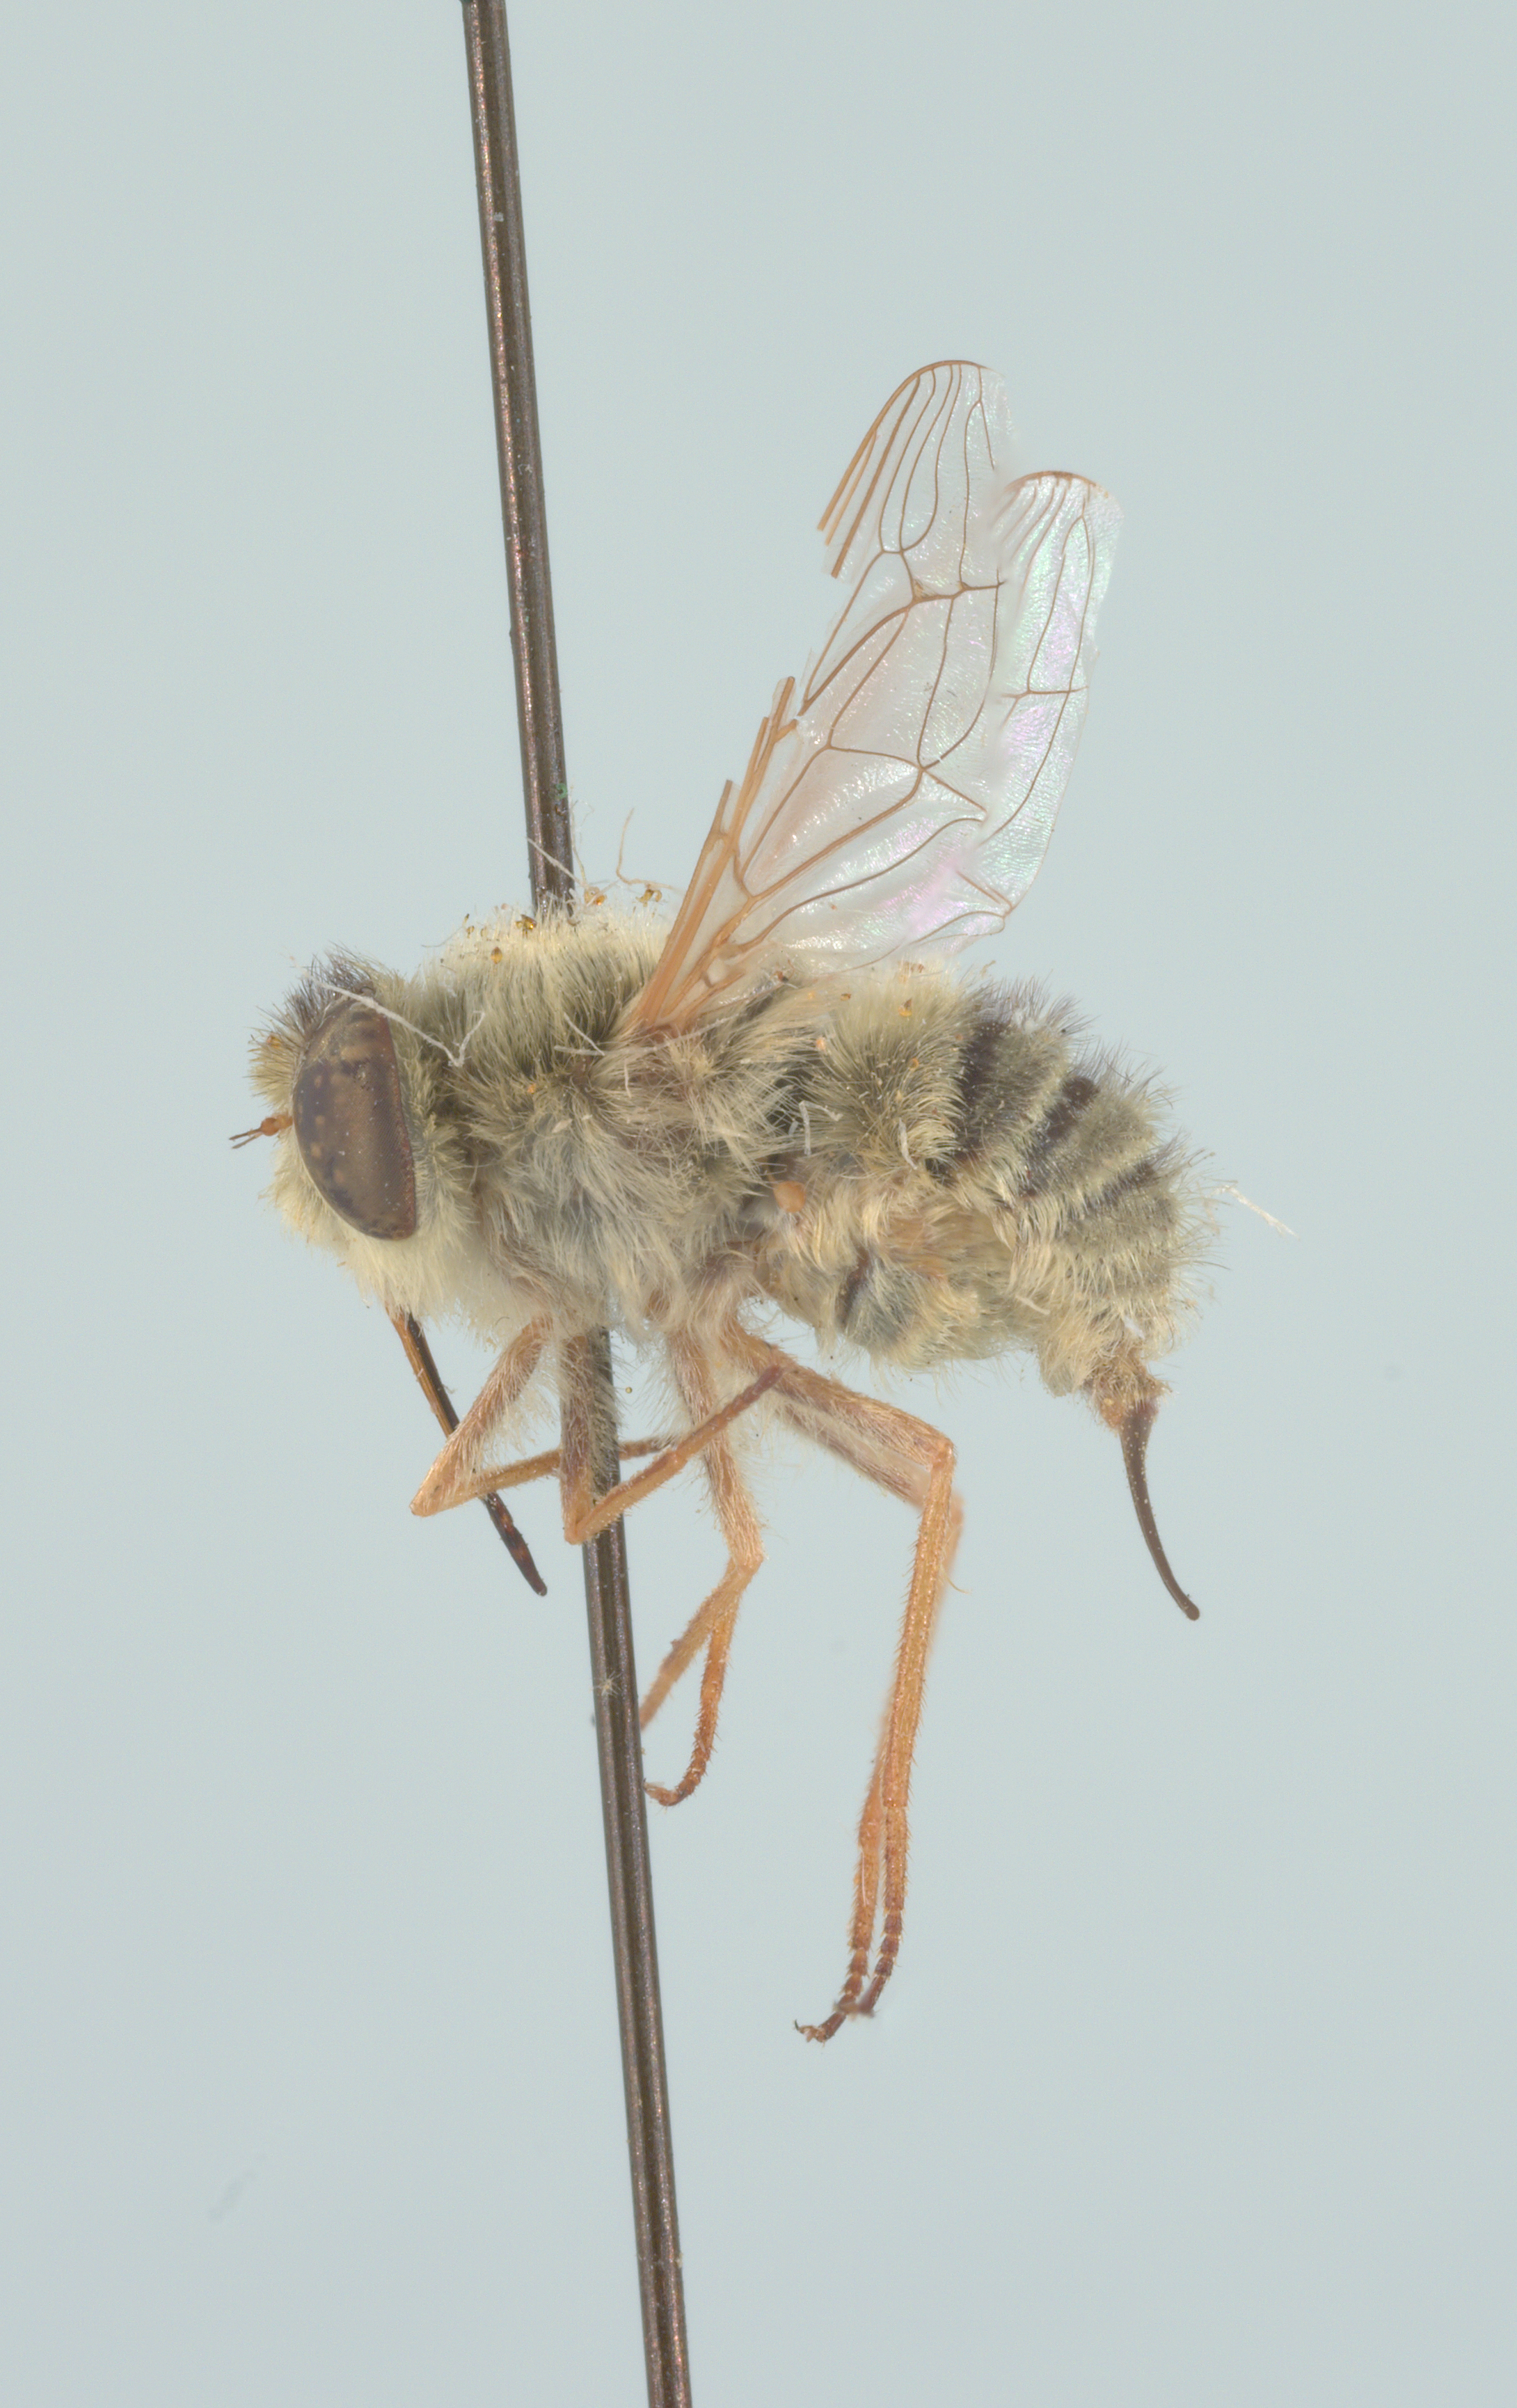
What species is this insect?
Neorhynchocephalus sackenii
